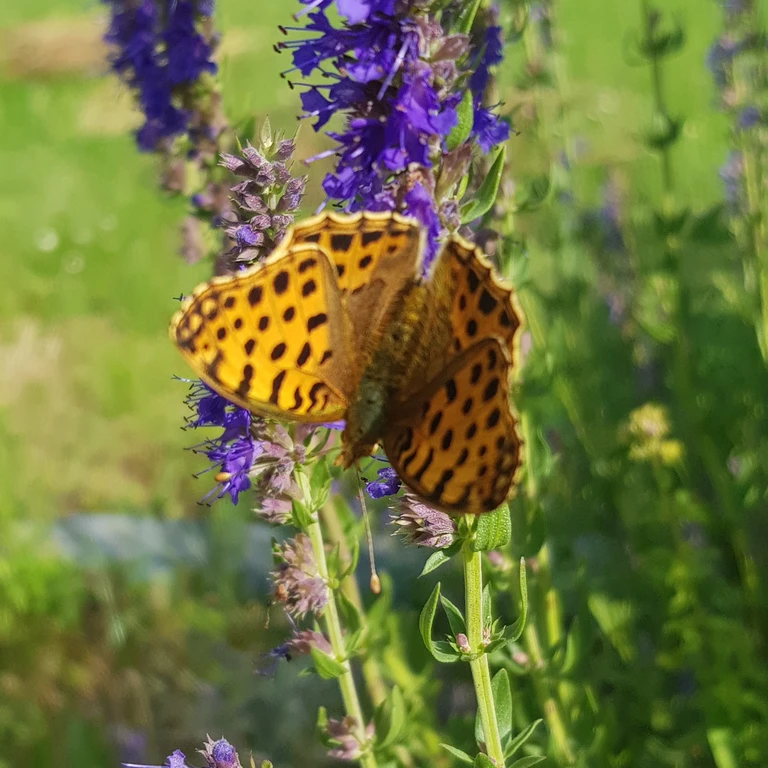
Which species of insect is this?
Issoria lathonia
